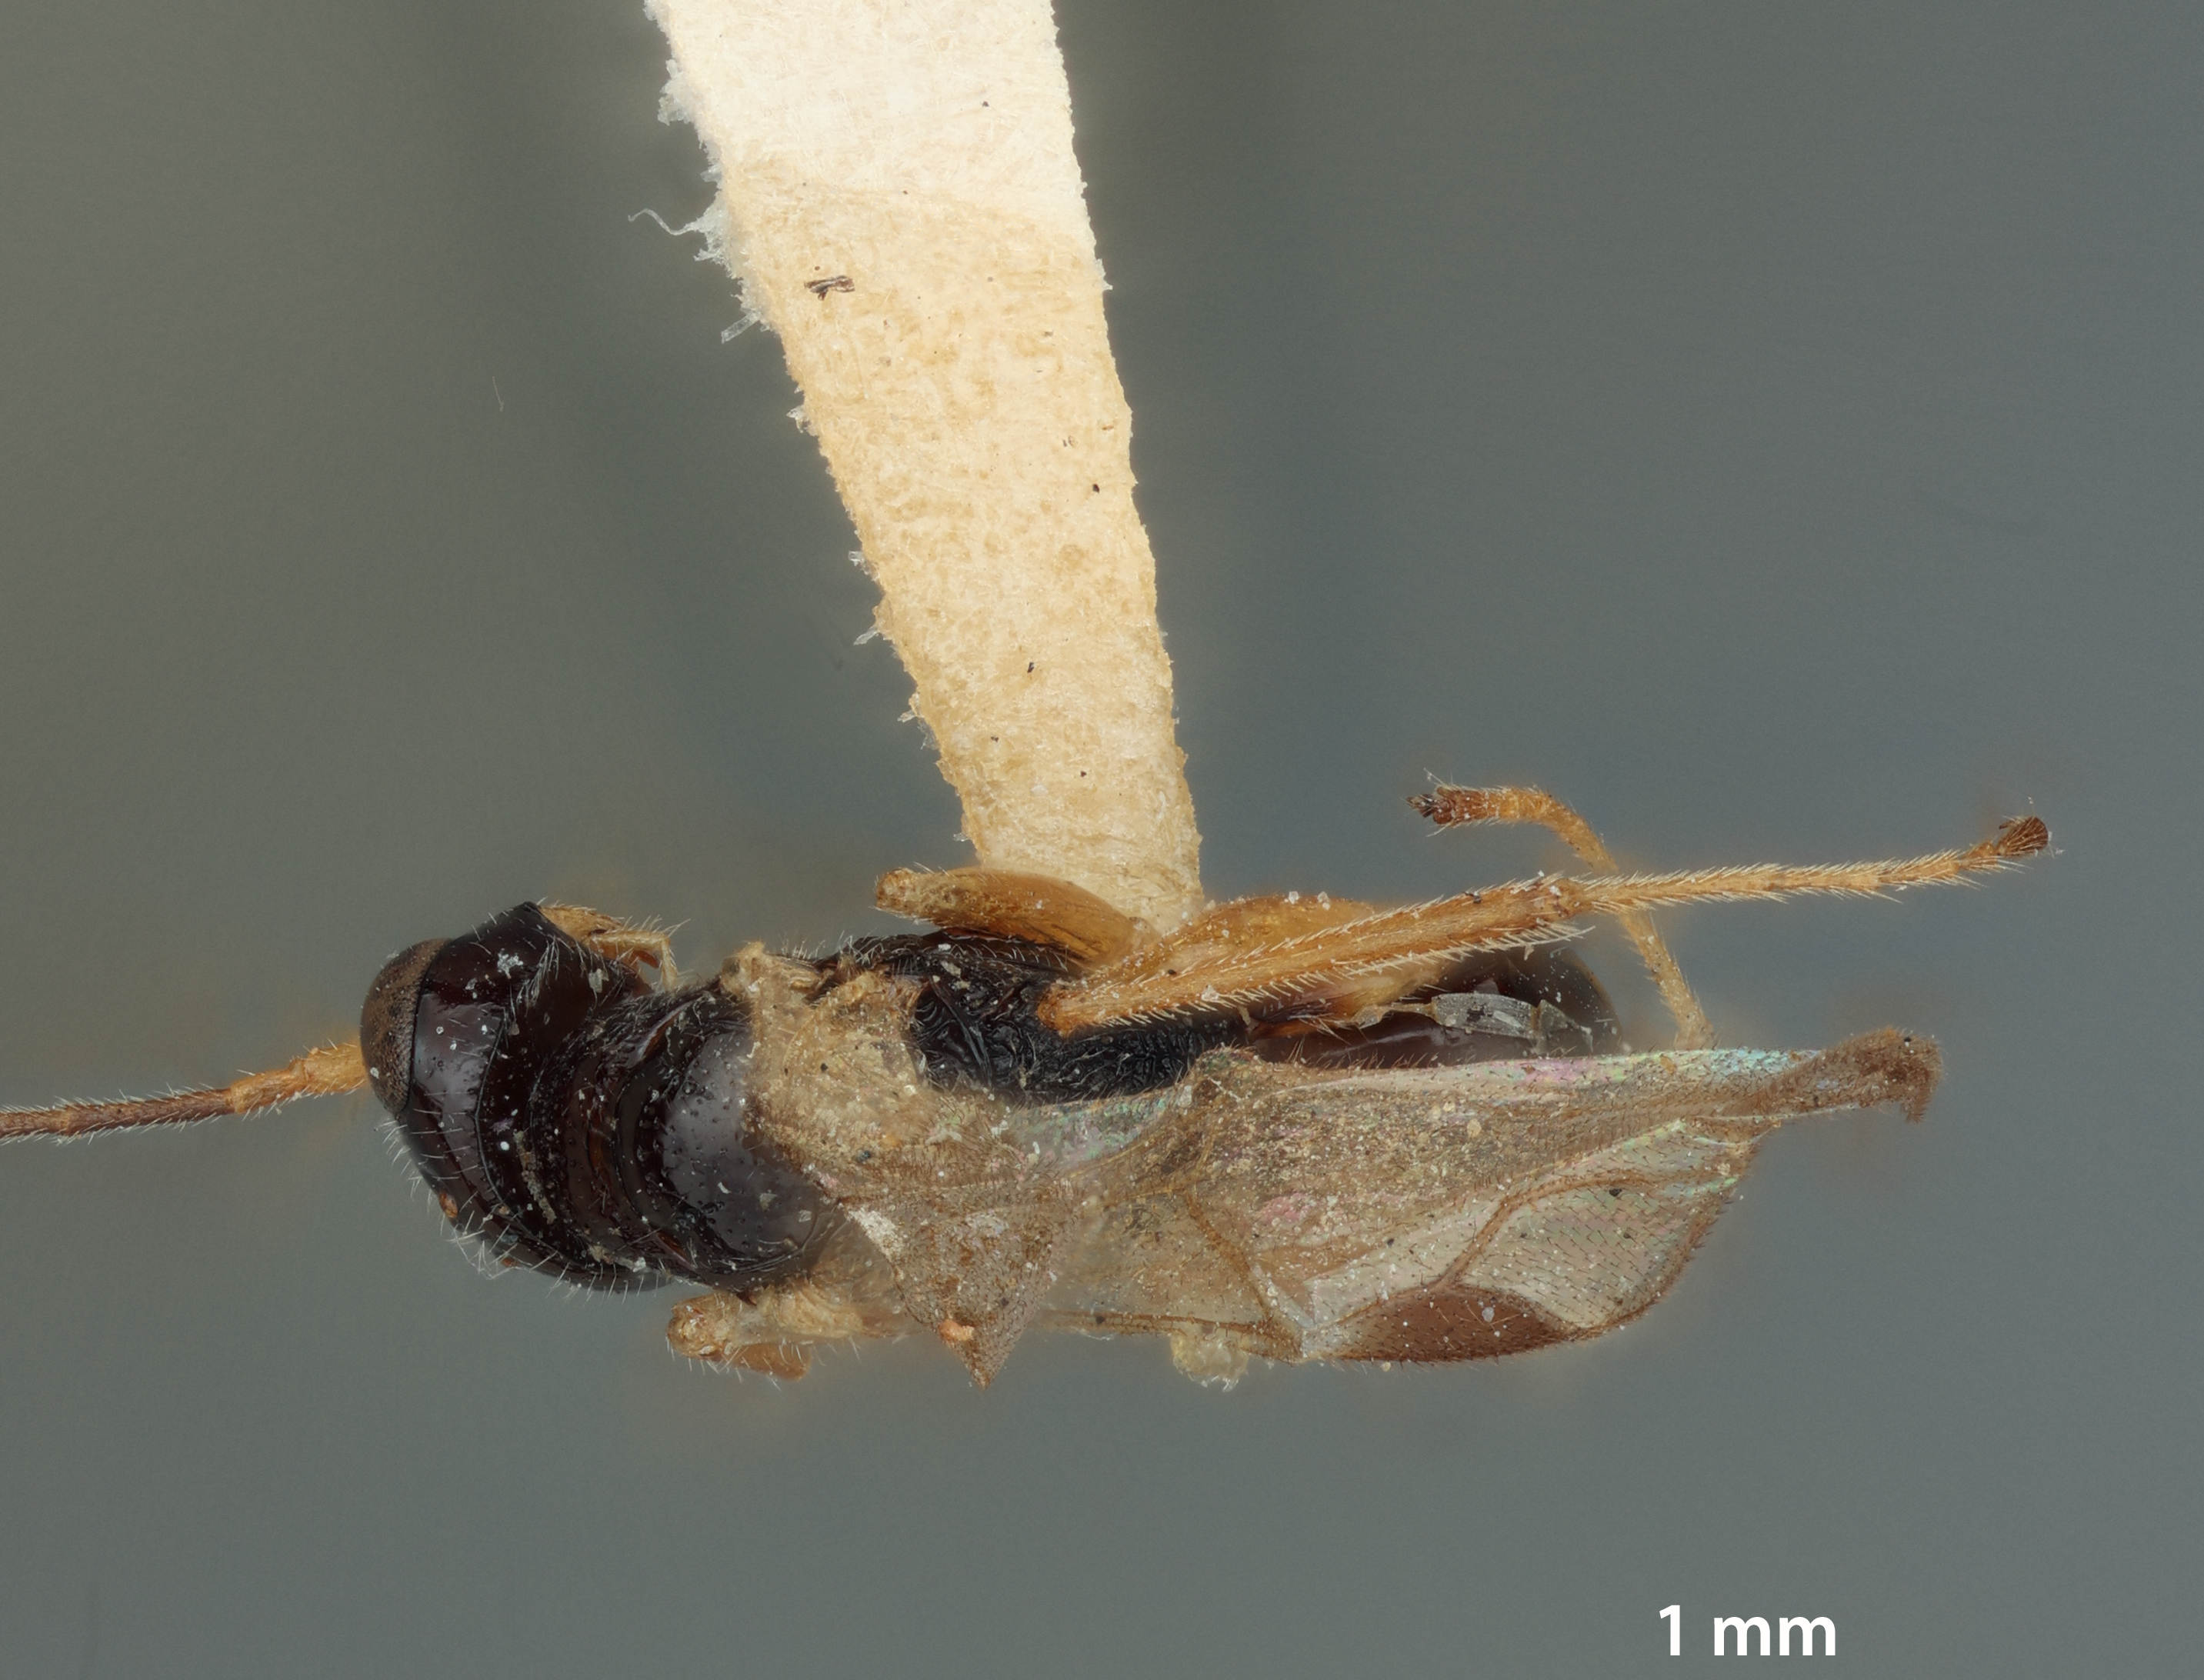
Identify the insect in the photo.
Prenanteon micropunctatus
